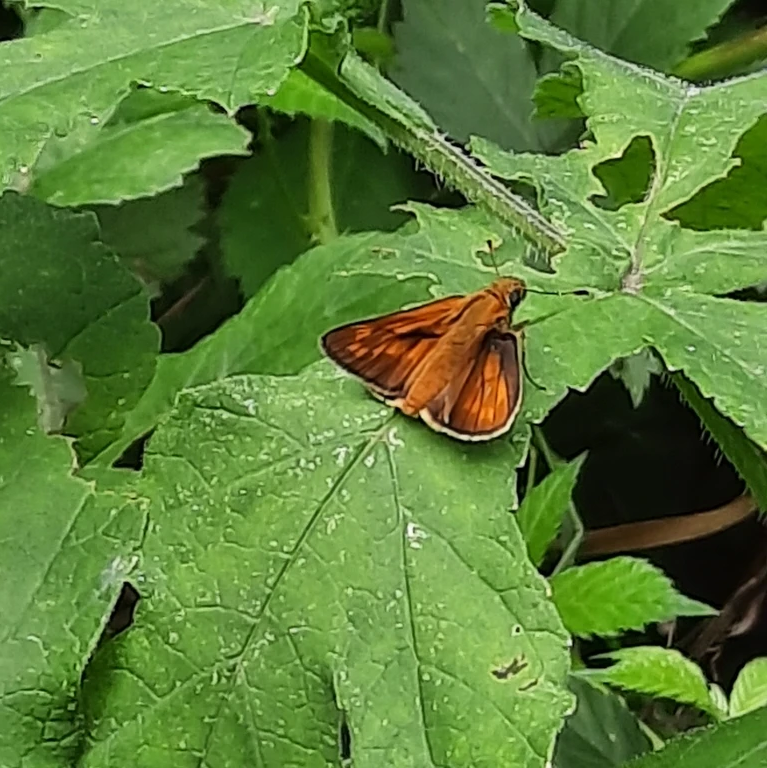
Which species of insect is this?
Ochlodes sylvanus (also Ochlodes venata)
